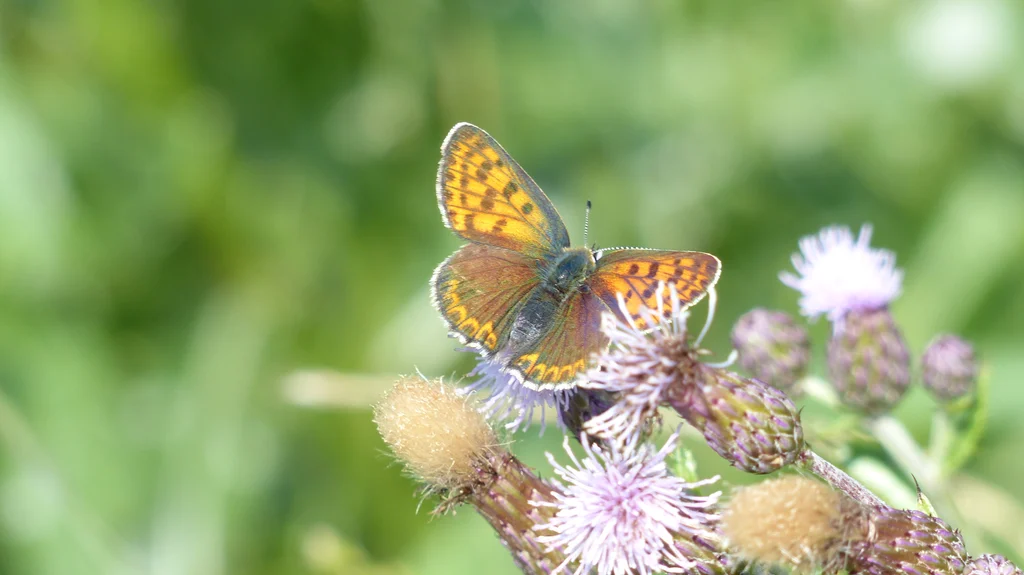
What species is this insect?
Lycaena tityrus (also Loweia tityrus)
